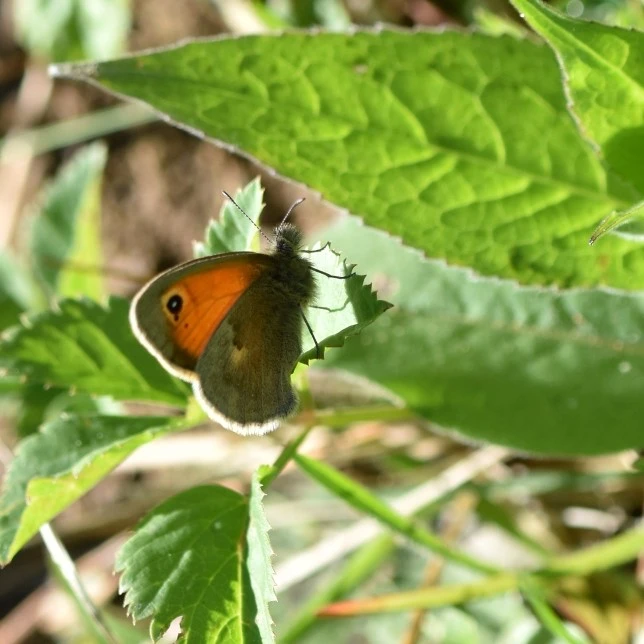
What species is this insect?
Coenonympha pamphilus
